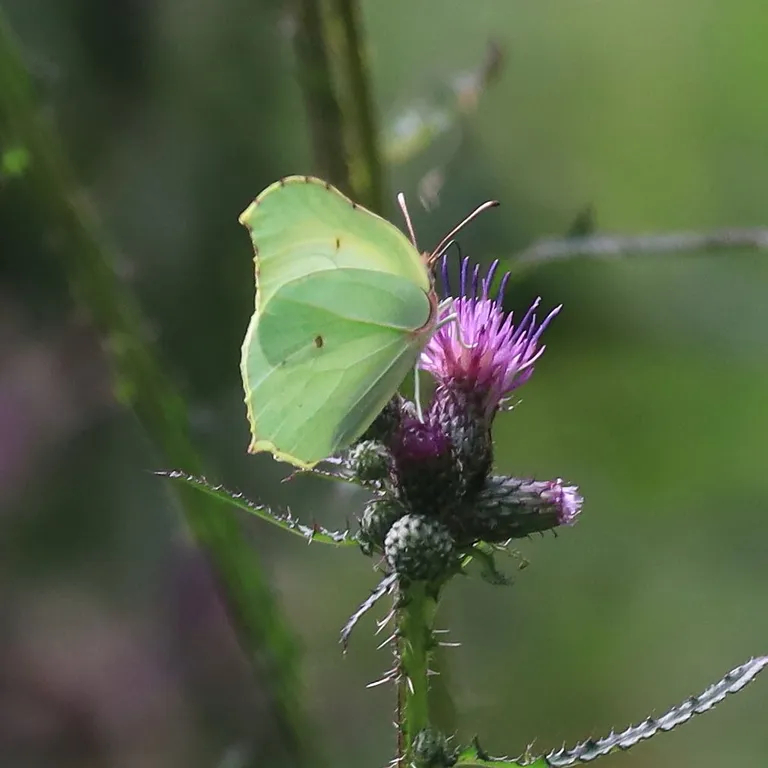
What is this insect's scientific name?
Gonepteryx rhamni
